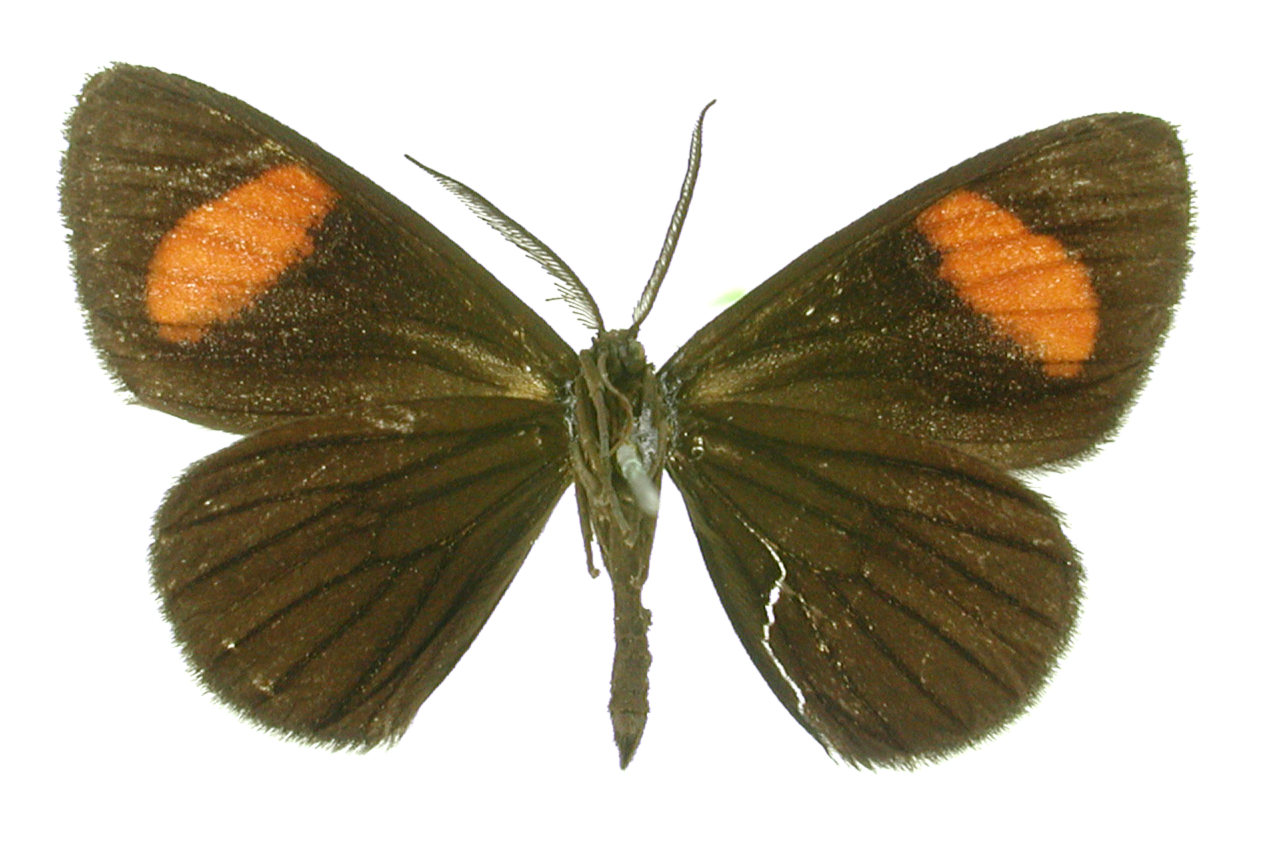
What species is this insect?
Nelo decipiens
